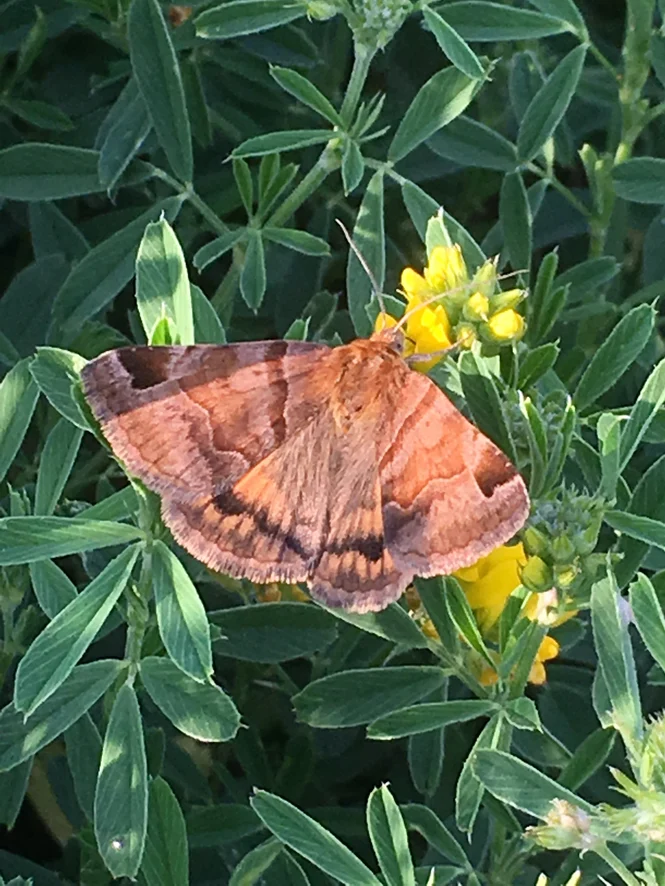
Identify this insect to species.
Euclidia glyphica
